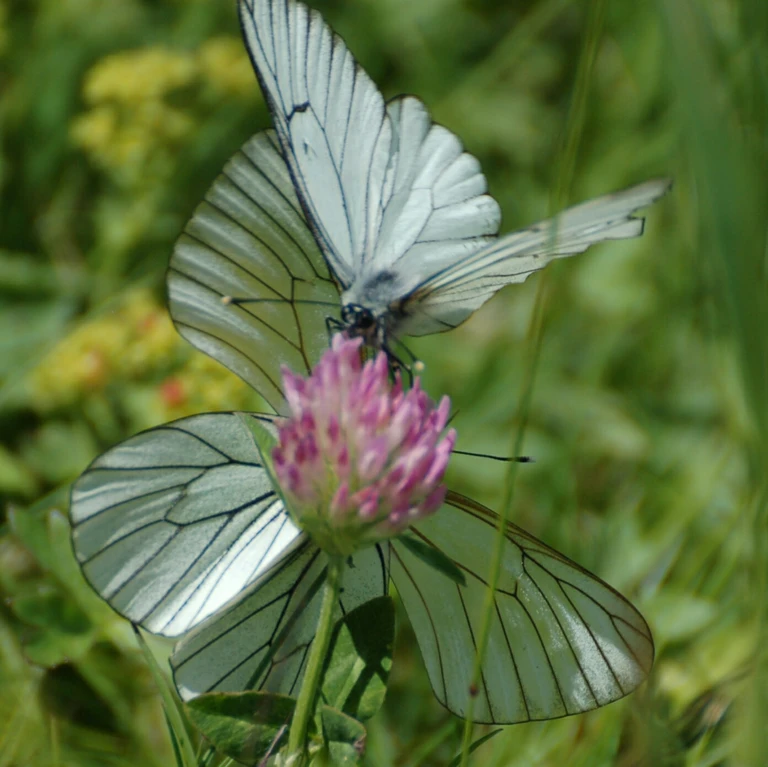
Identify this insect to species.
Aporia crataegi
